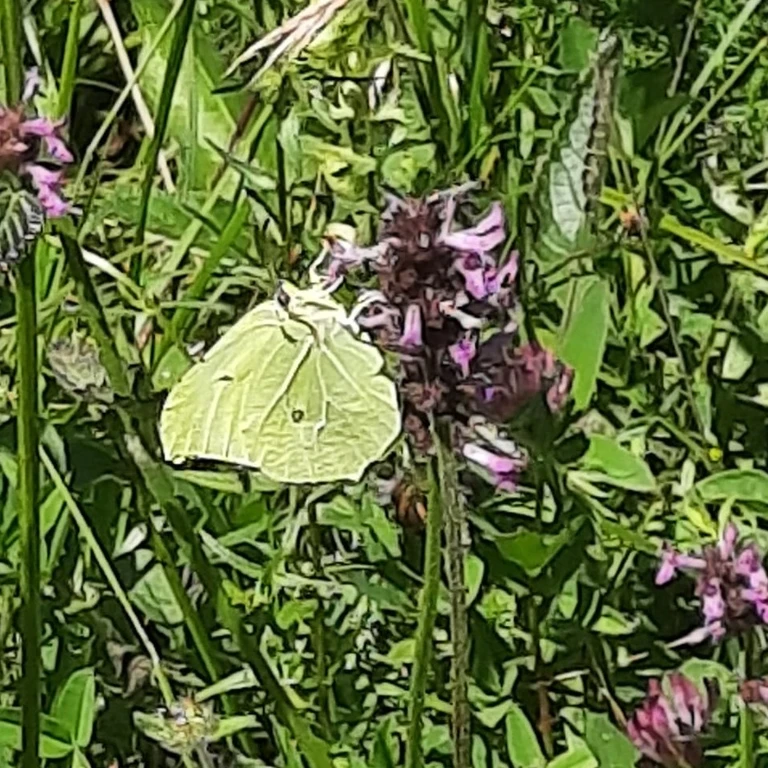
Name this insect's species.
Gonepteryx rhamni
